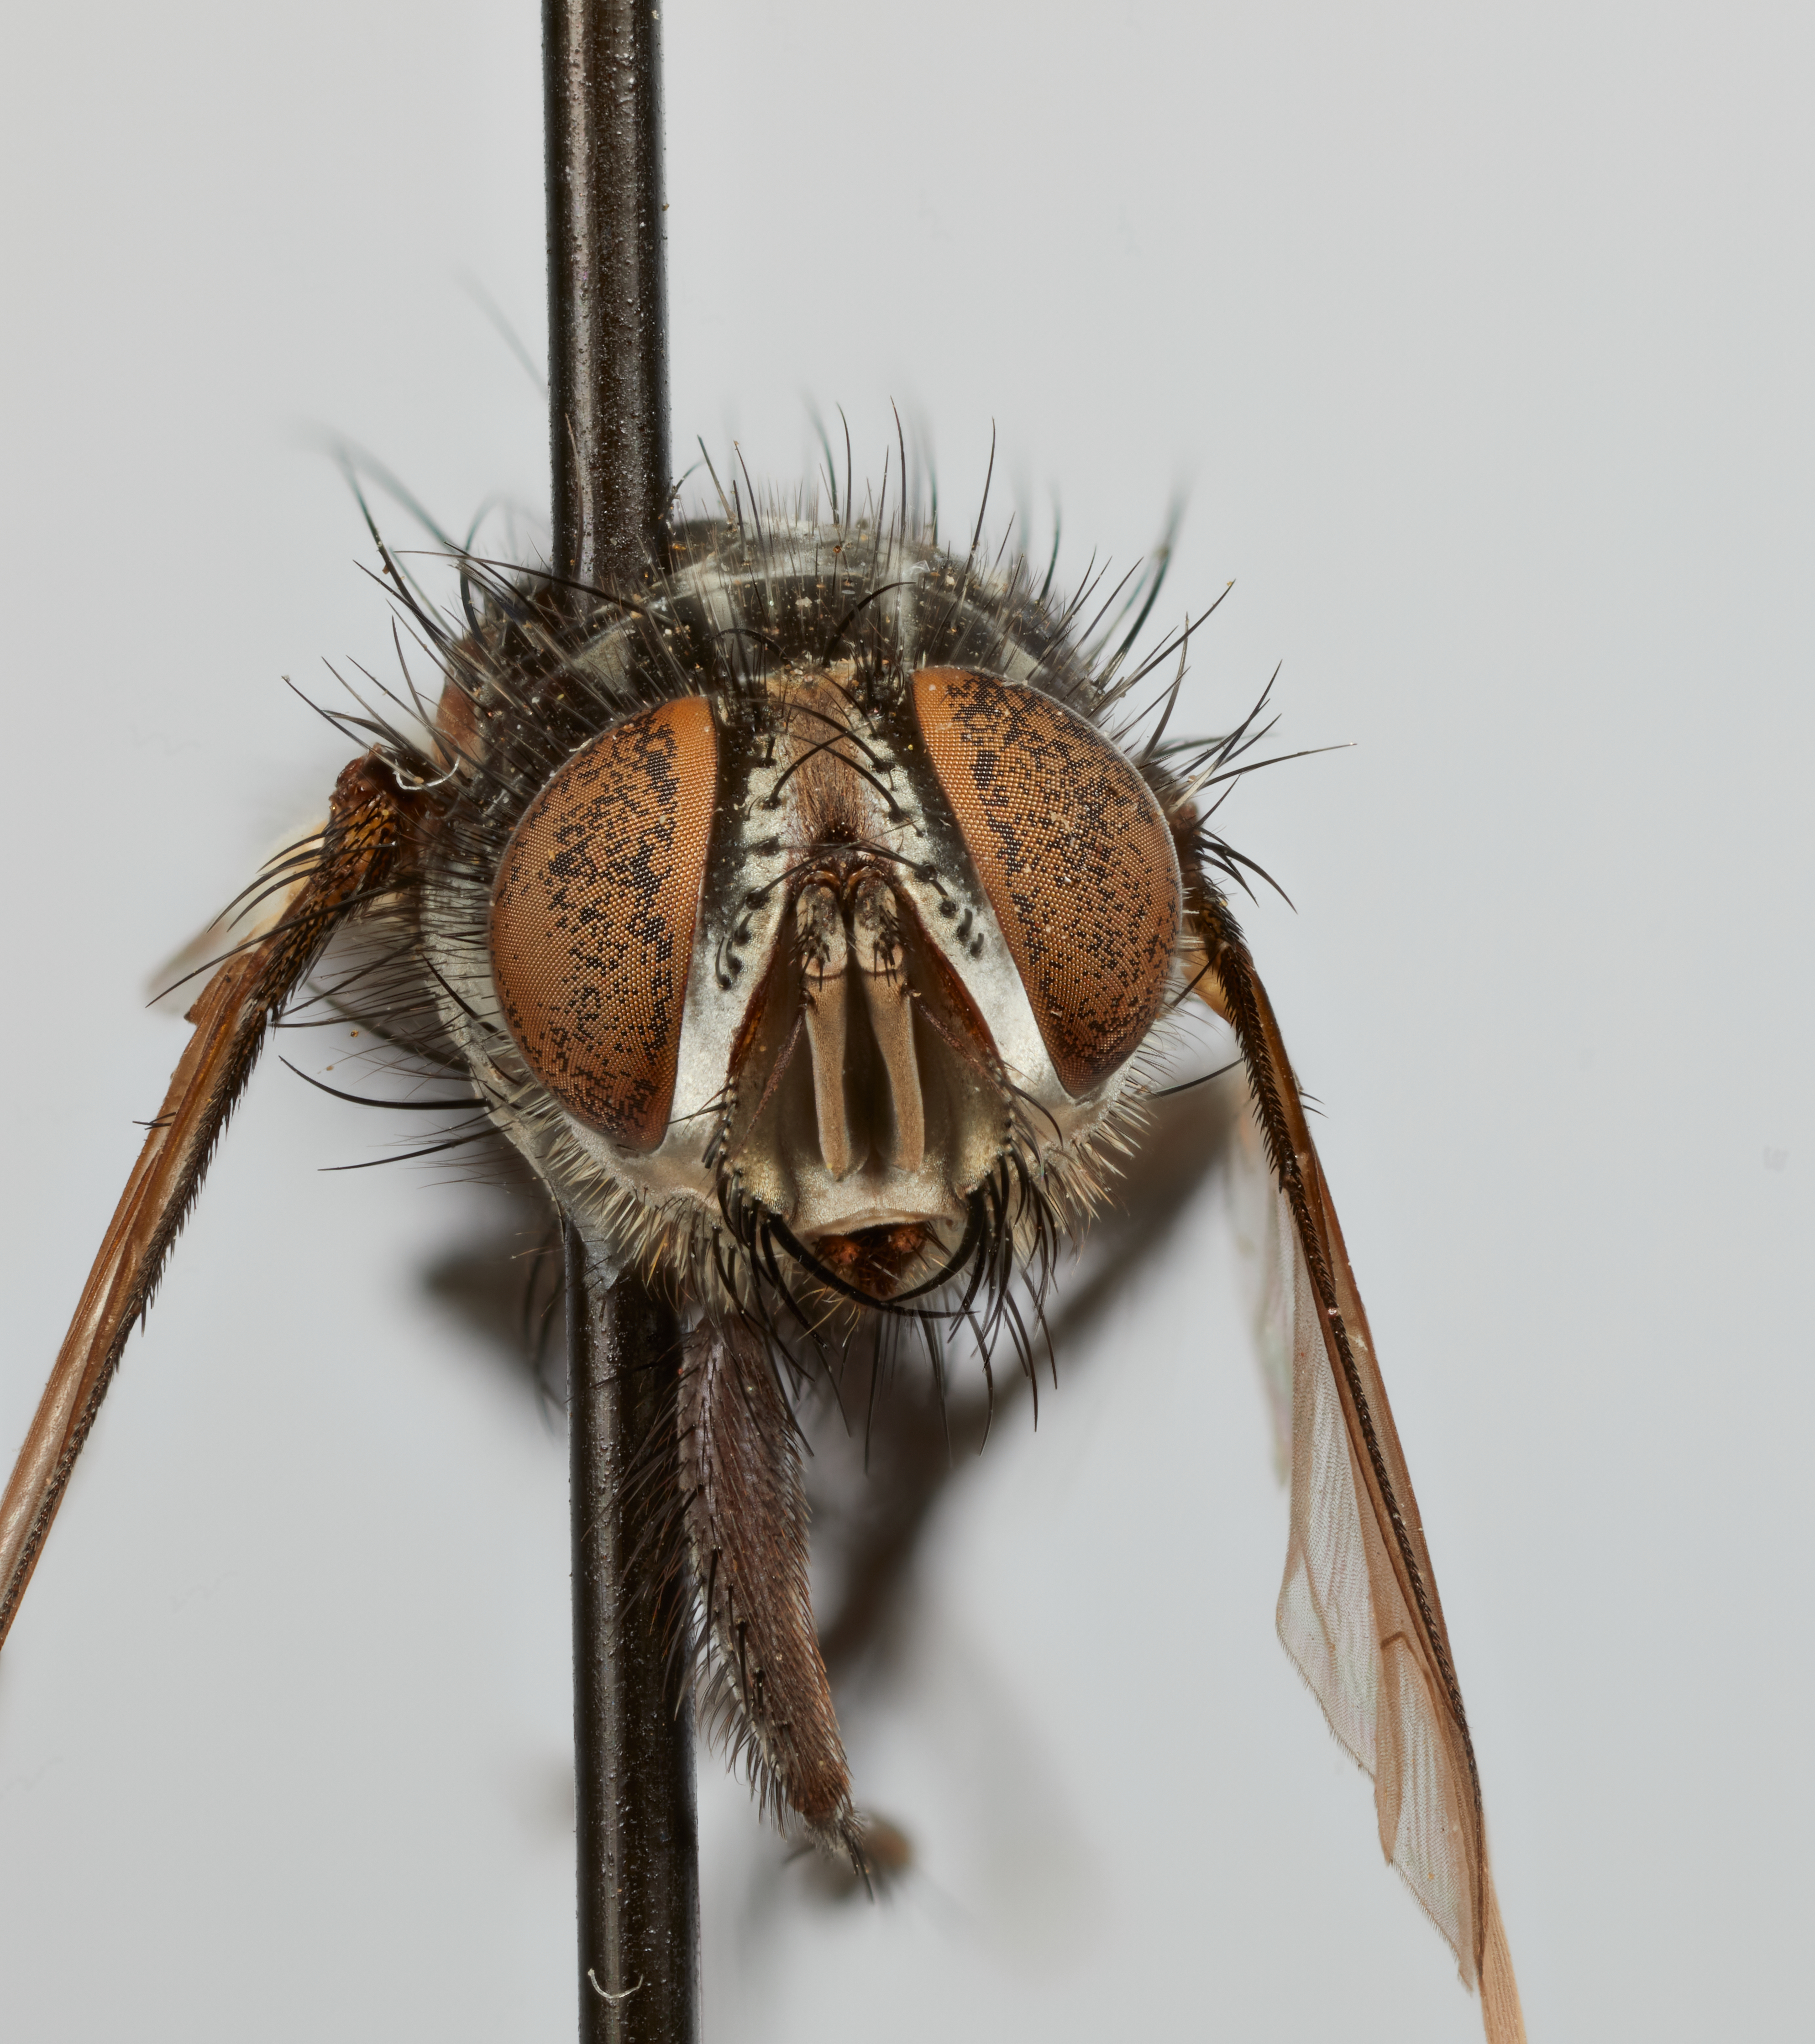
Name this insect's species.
Phrynolydella polita
